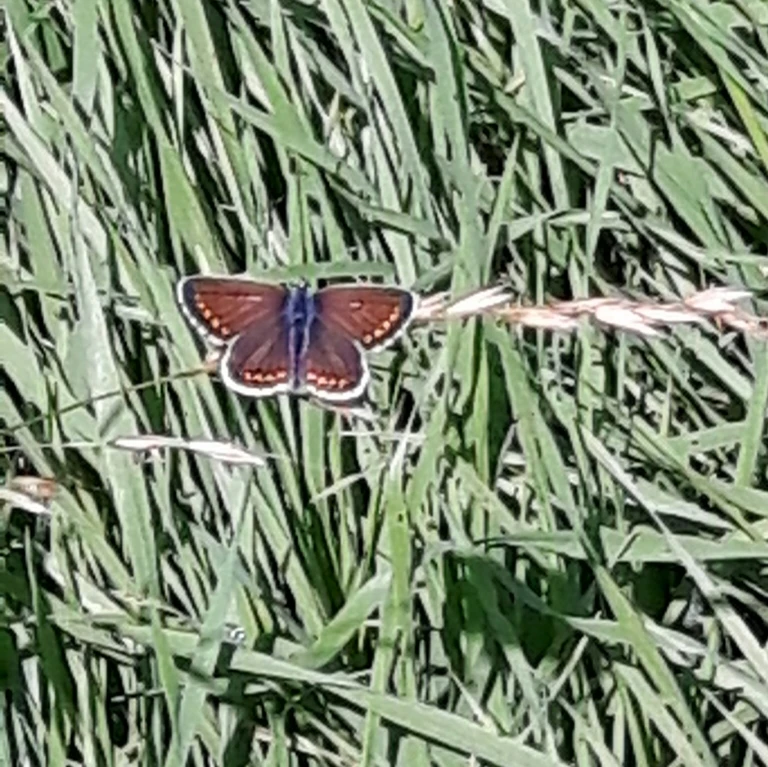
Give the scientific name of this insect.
Aricia agestis/artaxerxes
